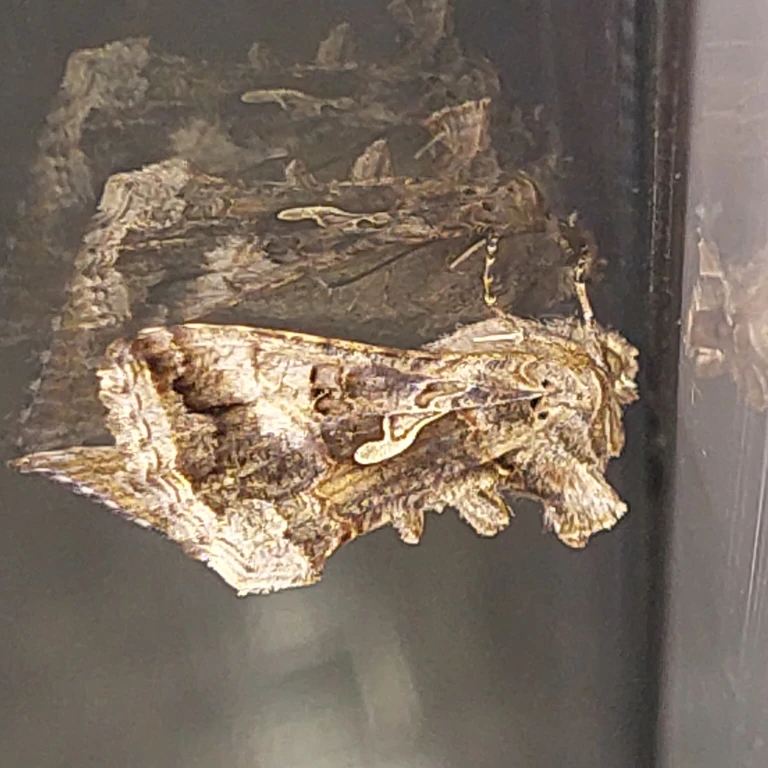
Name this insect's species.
Autographa gamma
